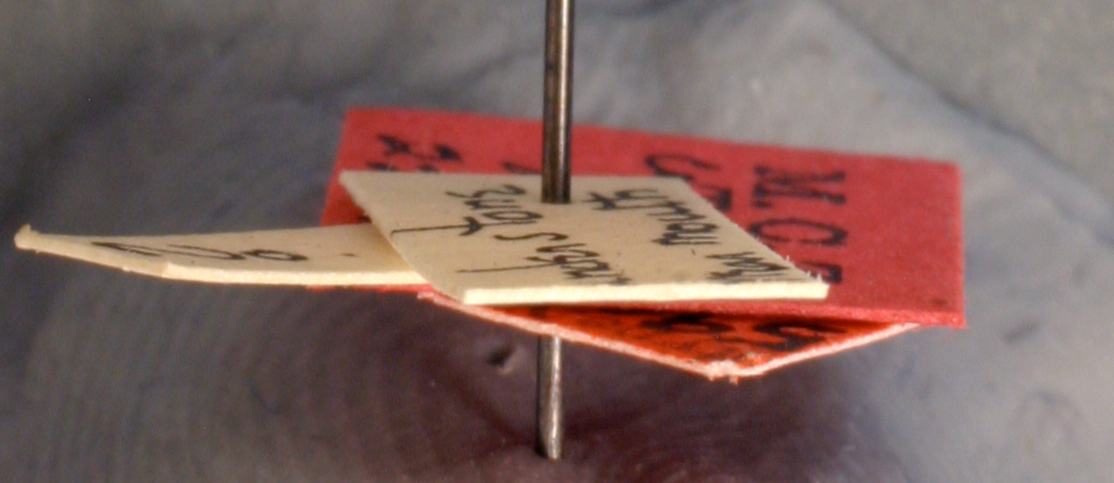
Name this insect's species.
Brachymyrmex cavernicola
